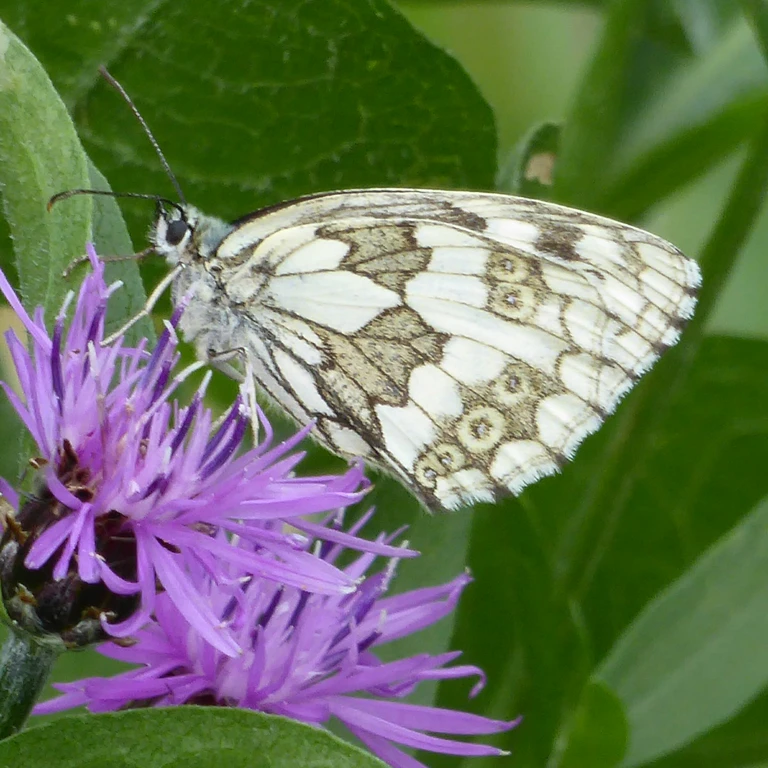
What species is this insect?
Melanargia galathea
